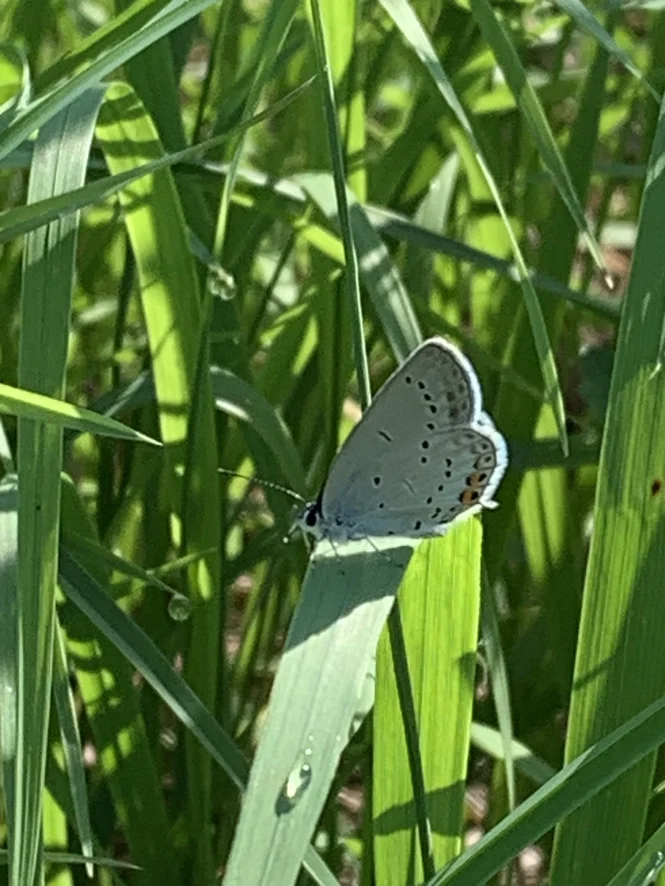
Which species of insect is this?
Cupido argiades (also Elkalyce argiades)
